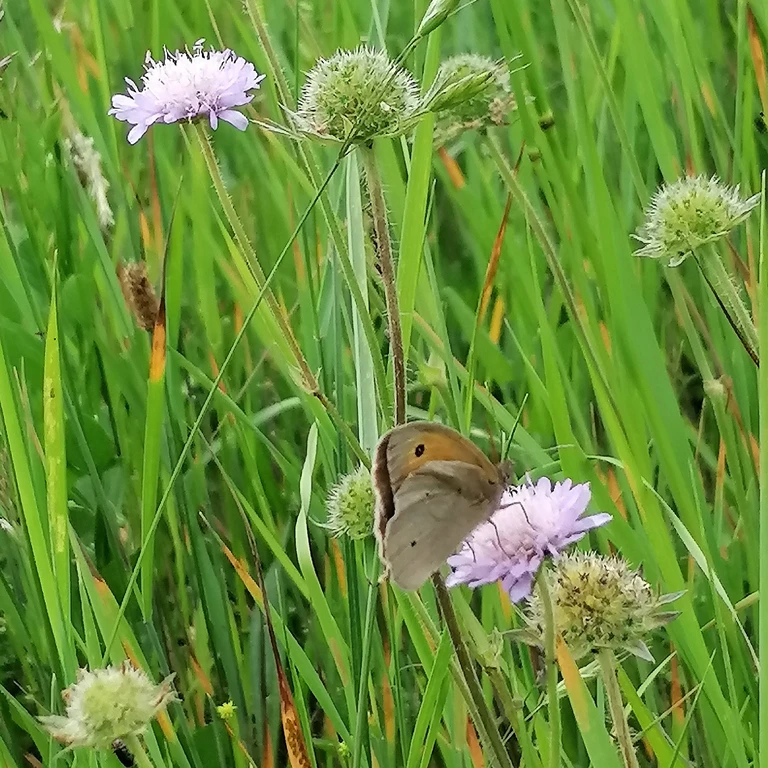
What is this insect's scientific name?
Maniola jurtina
